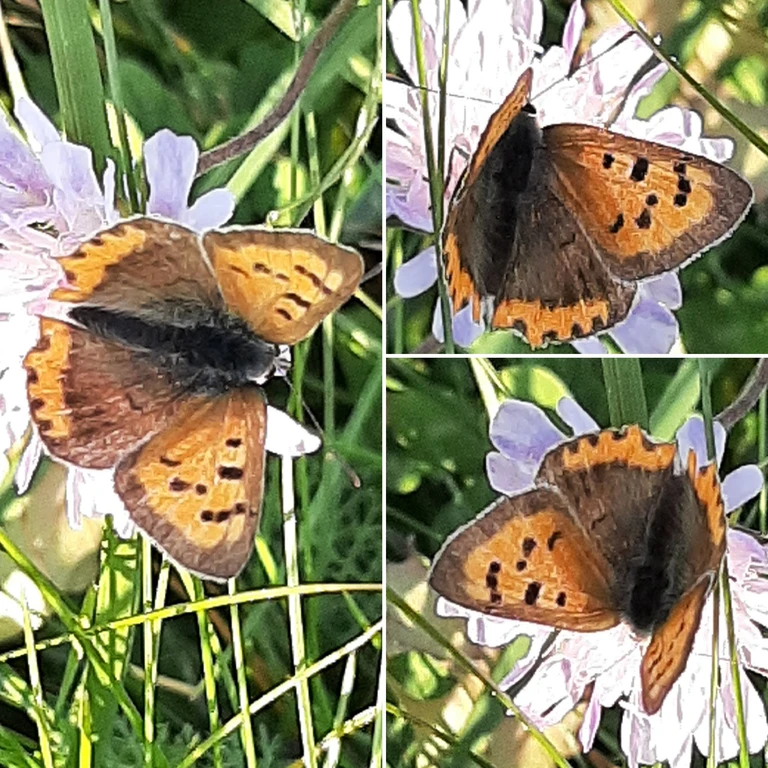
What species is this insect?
Lycaena phlaeas
